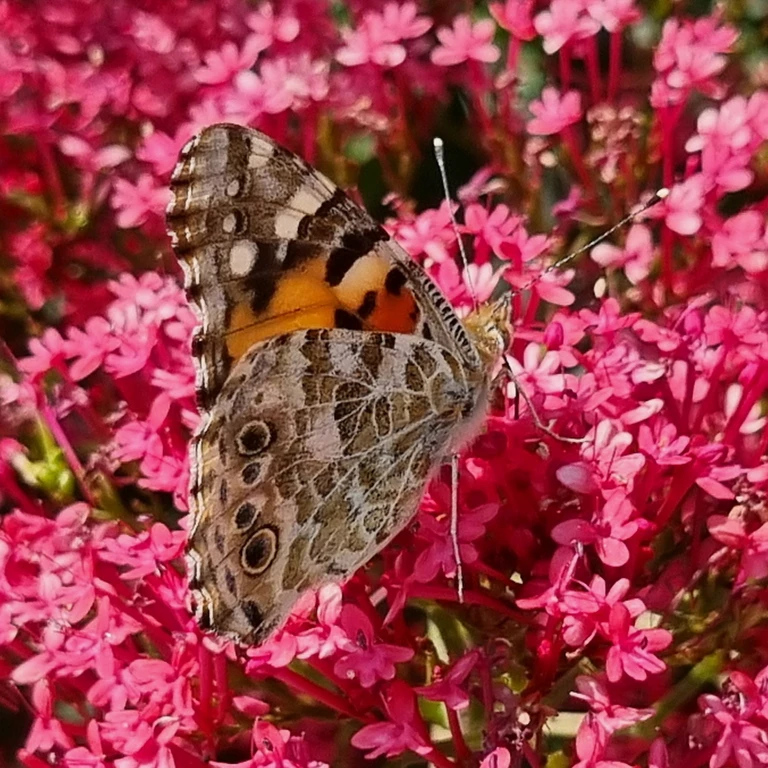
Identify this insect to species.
Vanessa cardui
